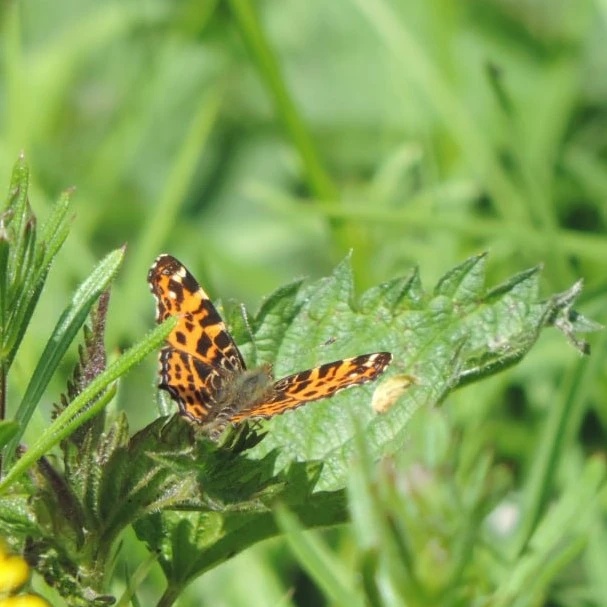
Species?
Araschnia levana
